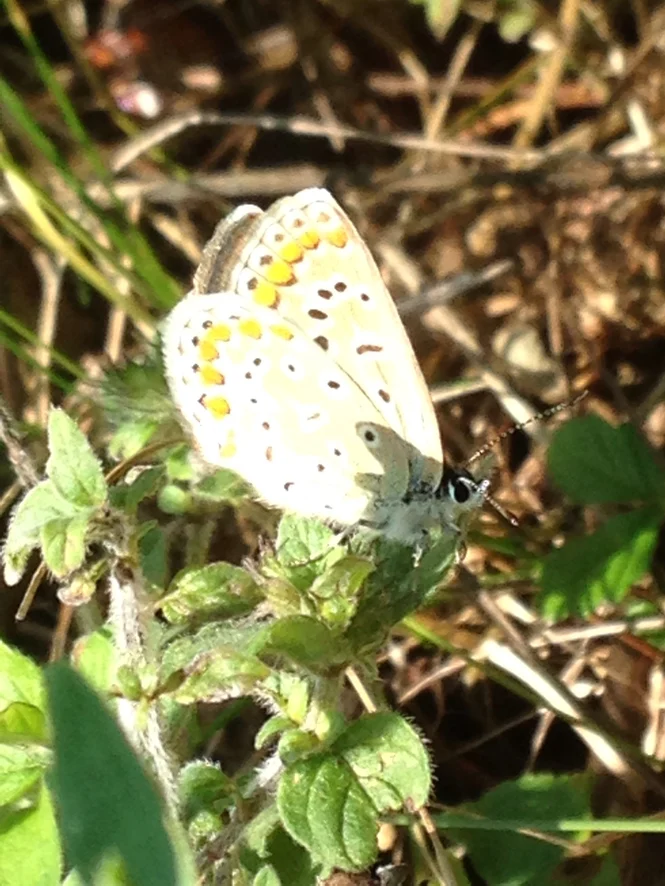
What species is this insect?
Polyommatus icarus
